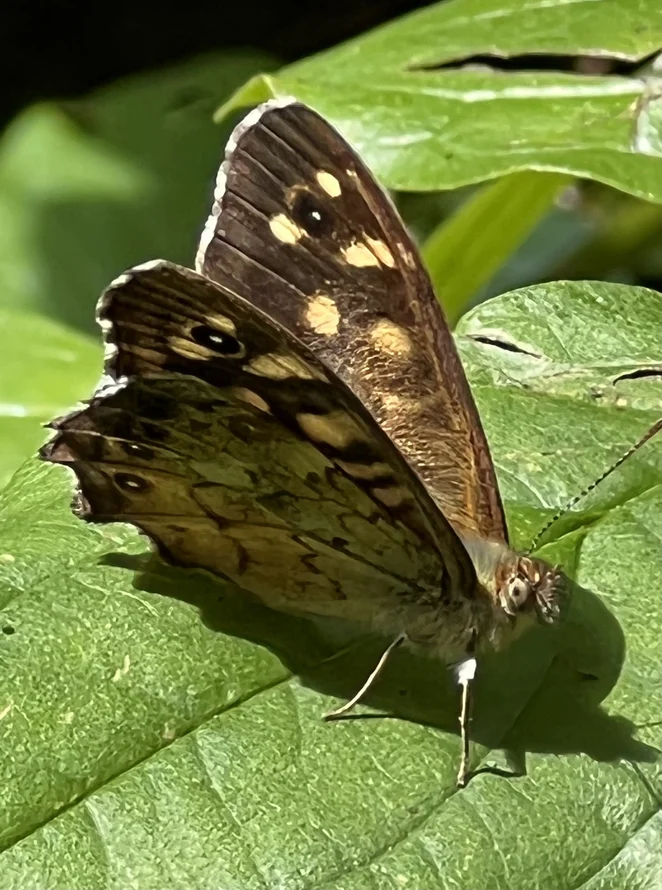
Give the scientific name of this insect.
Pararge aegeria
